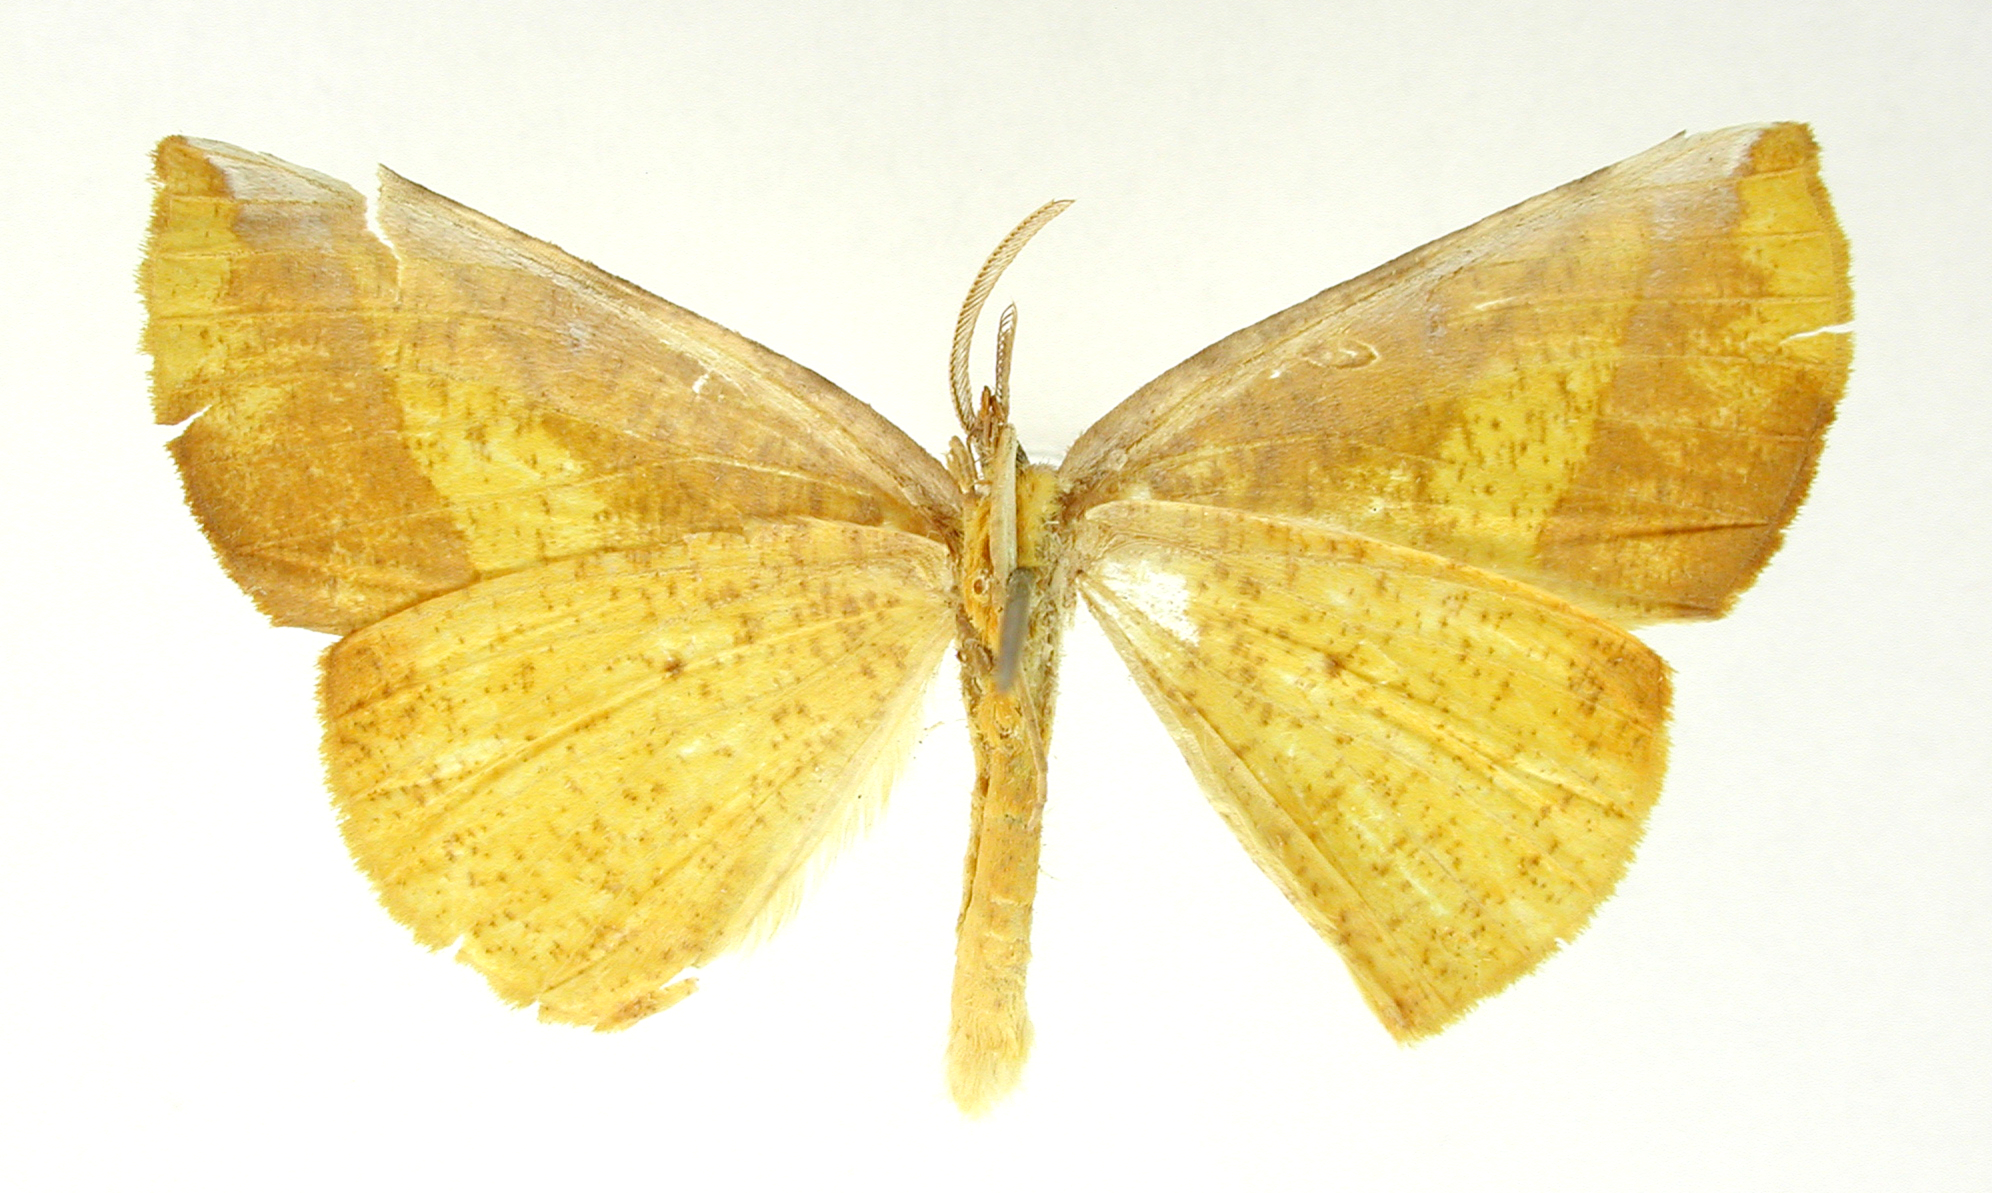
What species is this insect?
Simopteryx flavida
